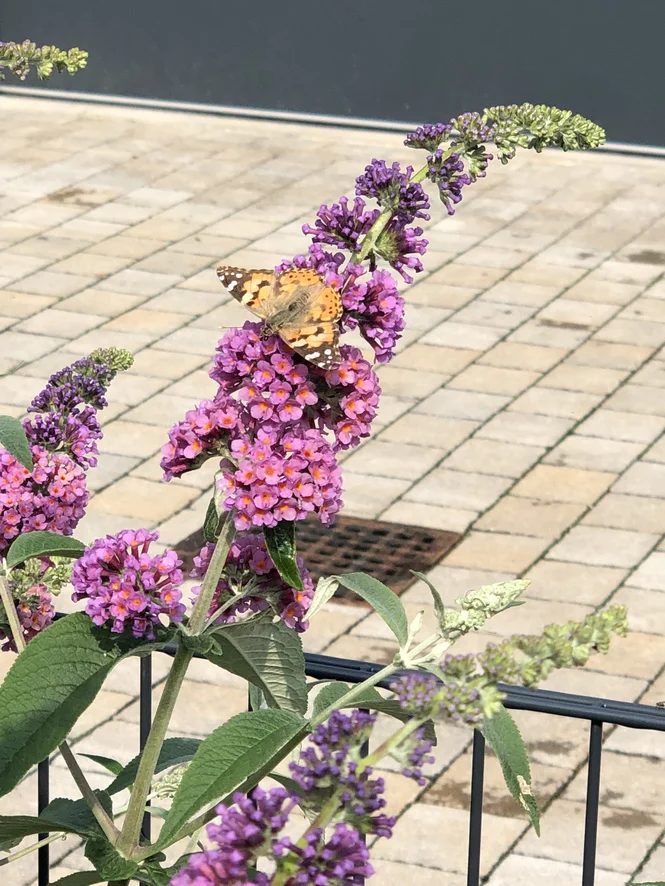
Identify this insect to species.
Vanessa cardui
